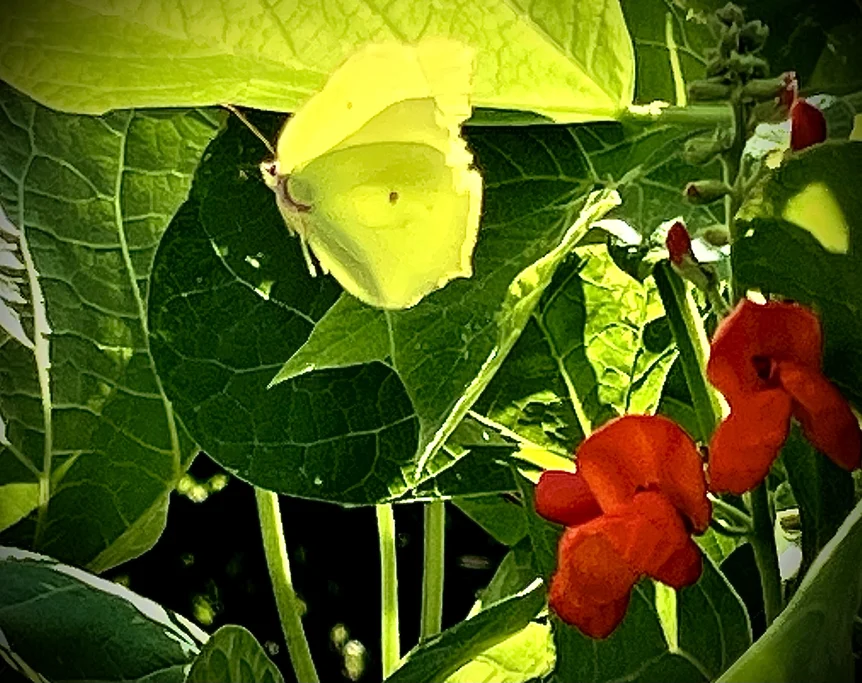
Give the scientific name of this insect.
Gonepteryx rhamni
